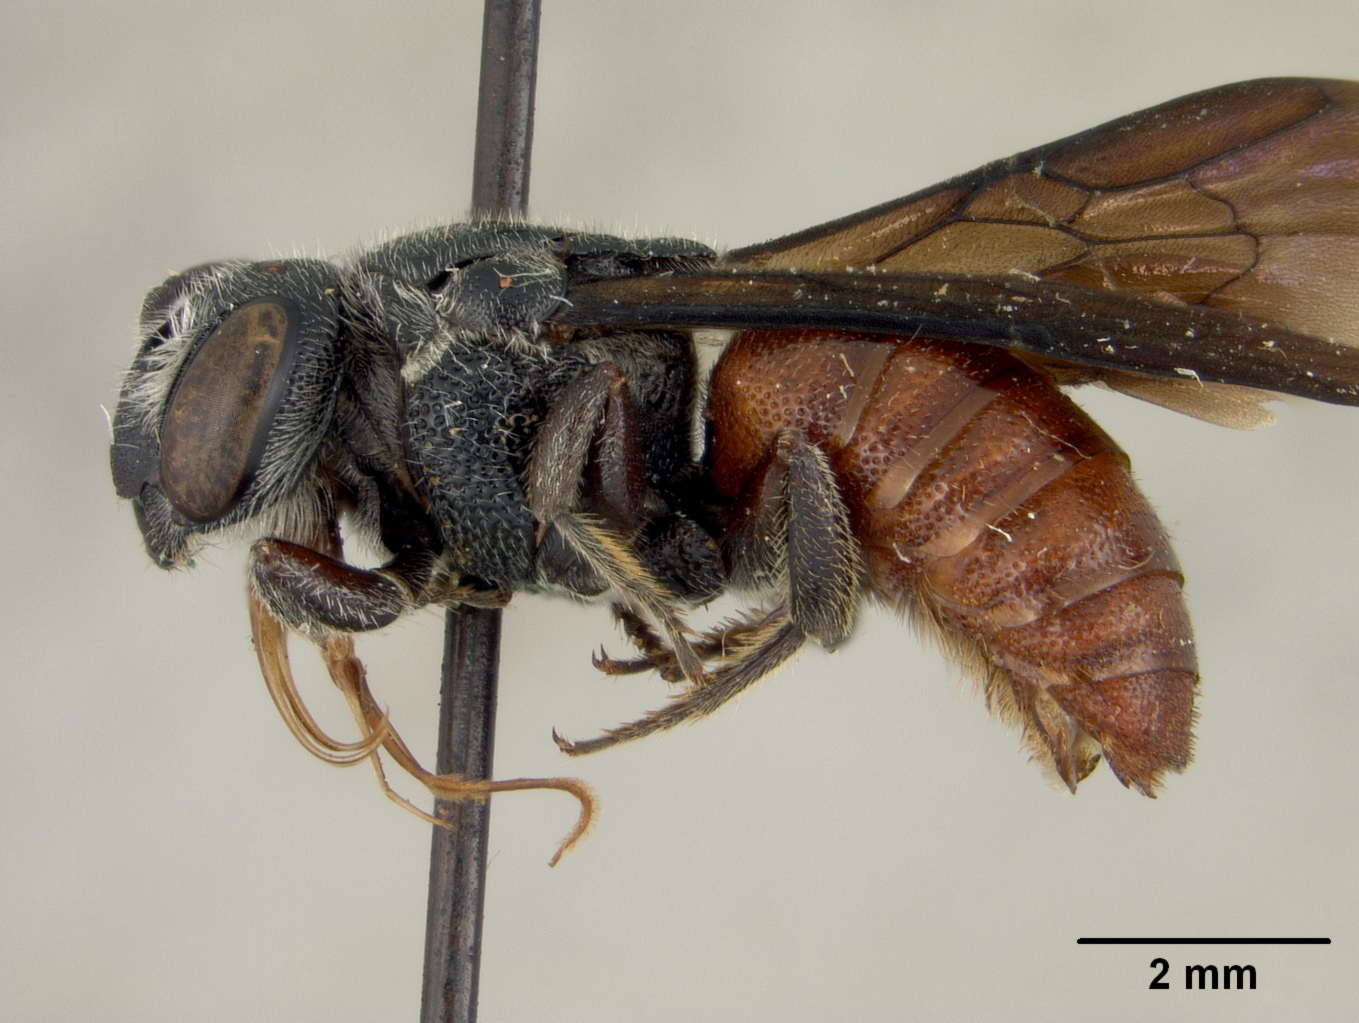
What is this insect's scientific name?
Parevaspis impressus
